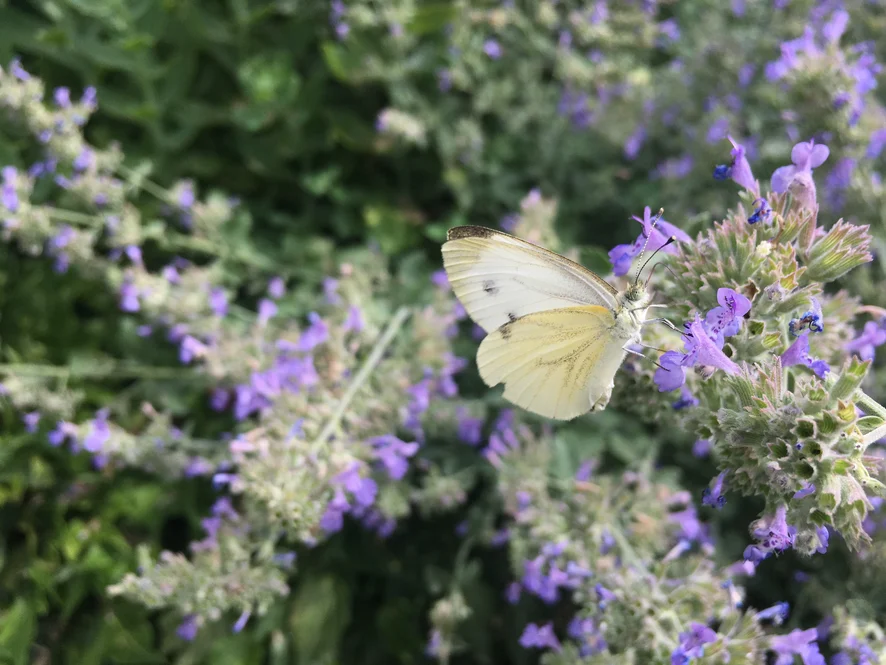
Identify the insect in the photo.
Pieris napi
